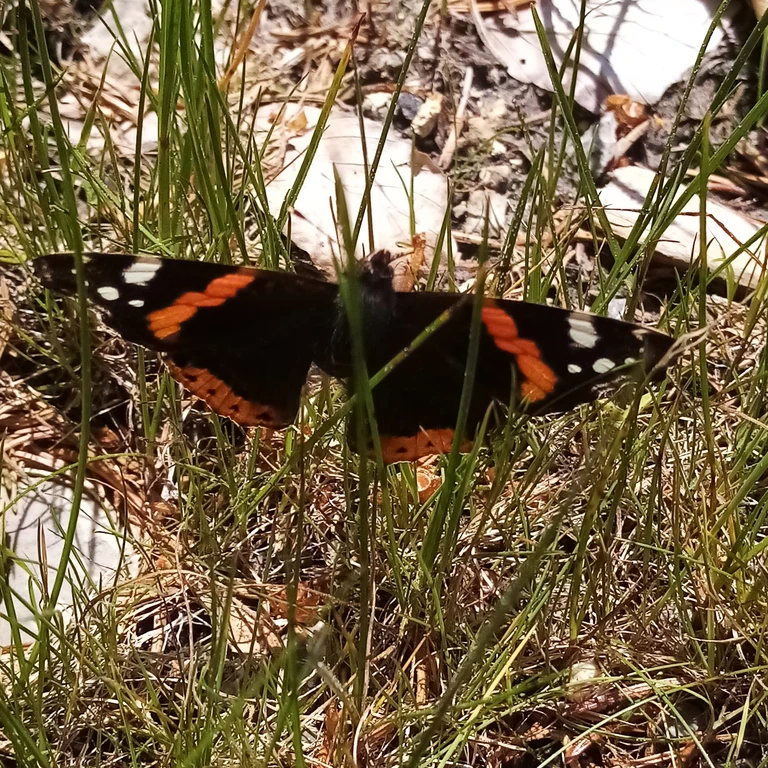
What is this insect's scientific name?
Vanessa atalanta
